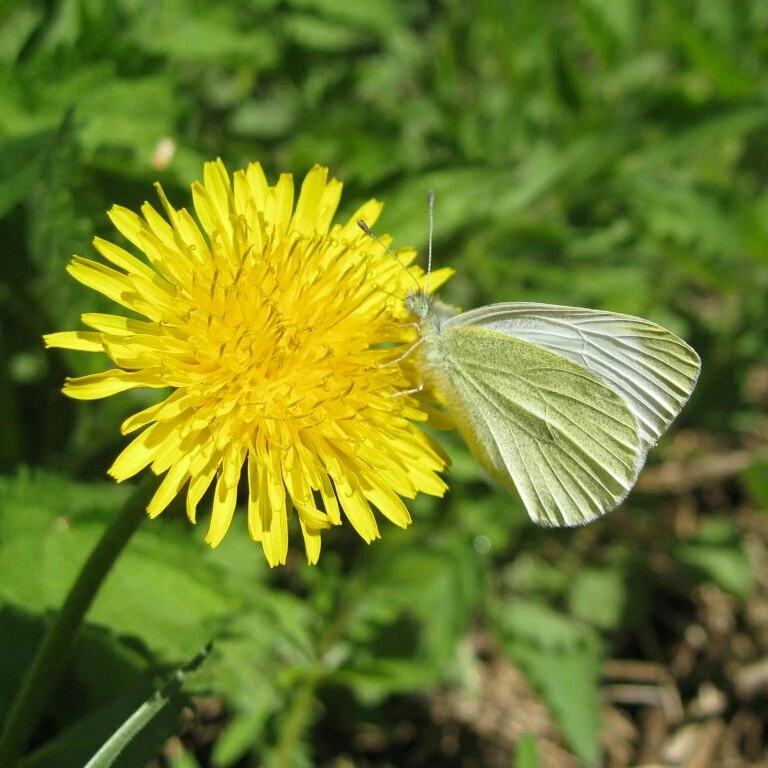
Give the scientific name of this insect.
Pieris rapae
